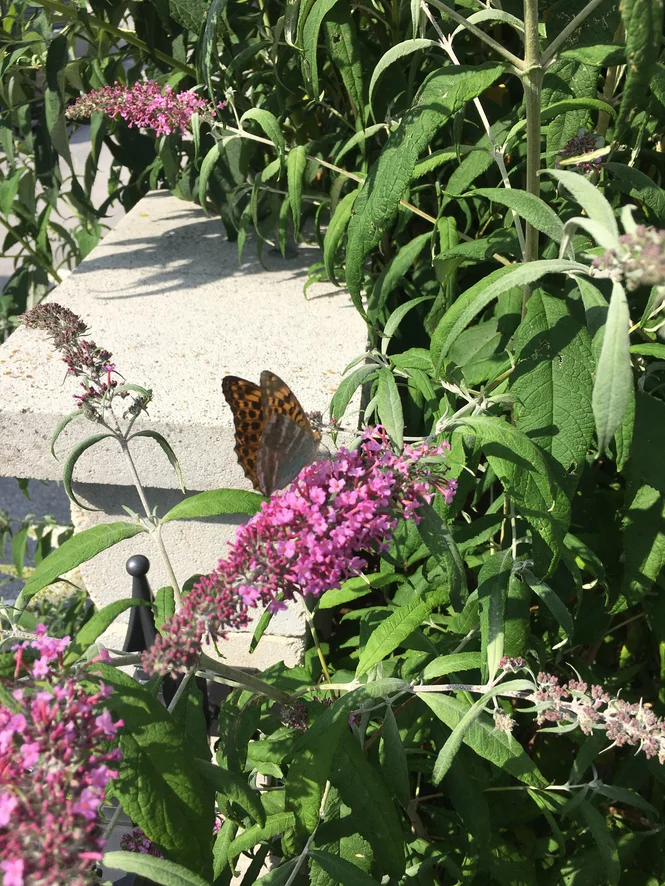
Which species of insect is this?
Argynnis paphia
